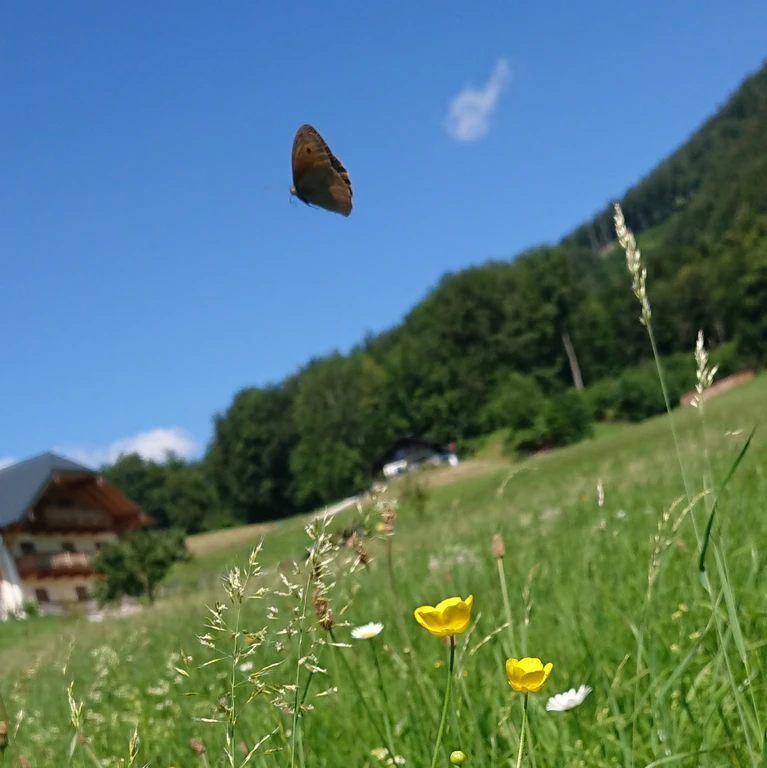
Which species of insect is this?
Maniola jurtina
